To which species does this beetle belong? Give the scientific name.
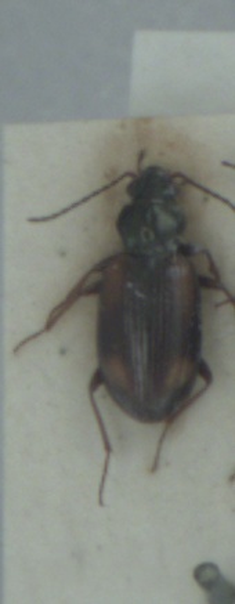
Bembidion bruxellense
